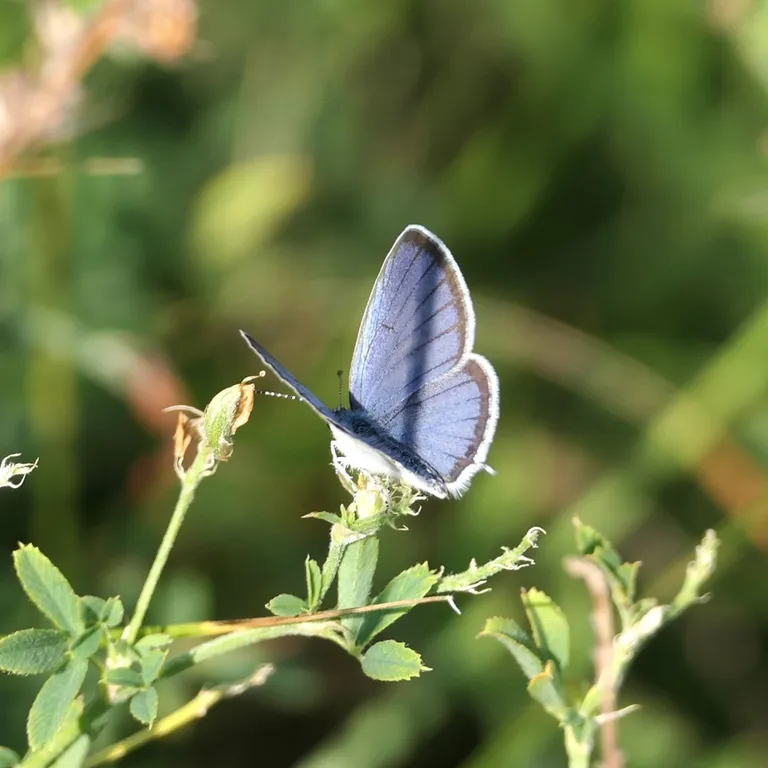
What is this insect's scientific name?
Cupido argiades (also Elkalyce argiades)
